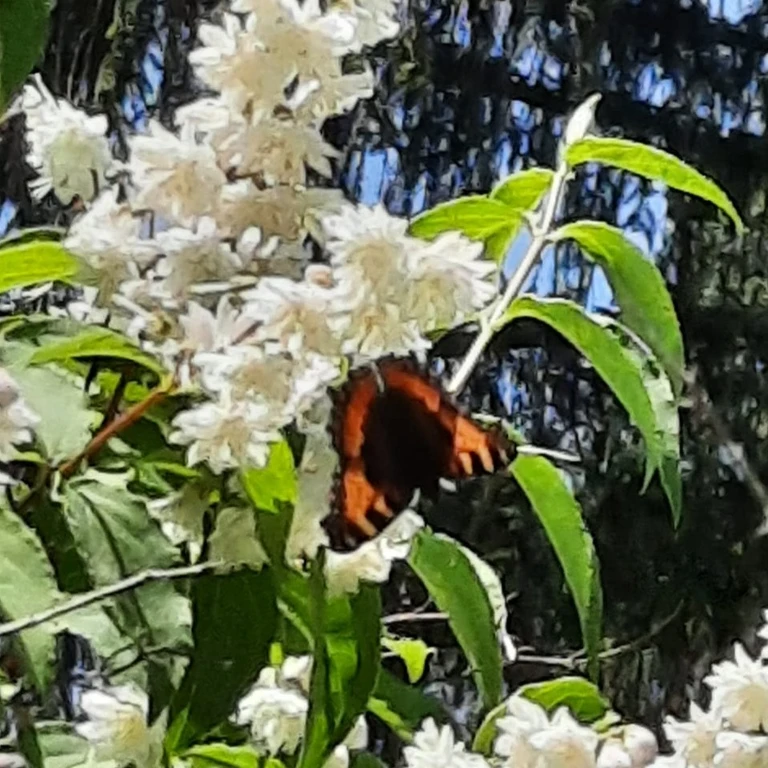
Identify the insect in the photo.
Aglais urticae
